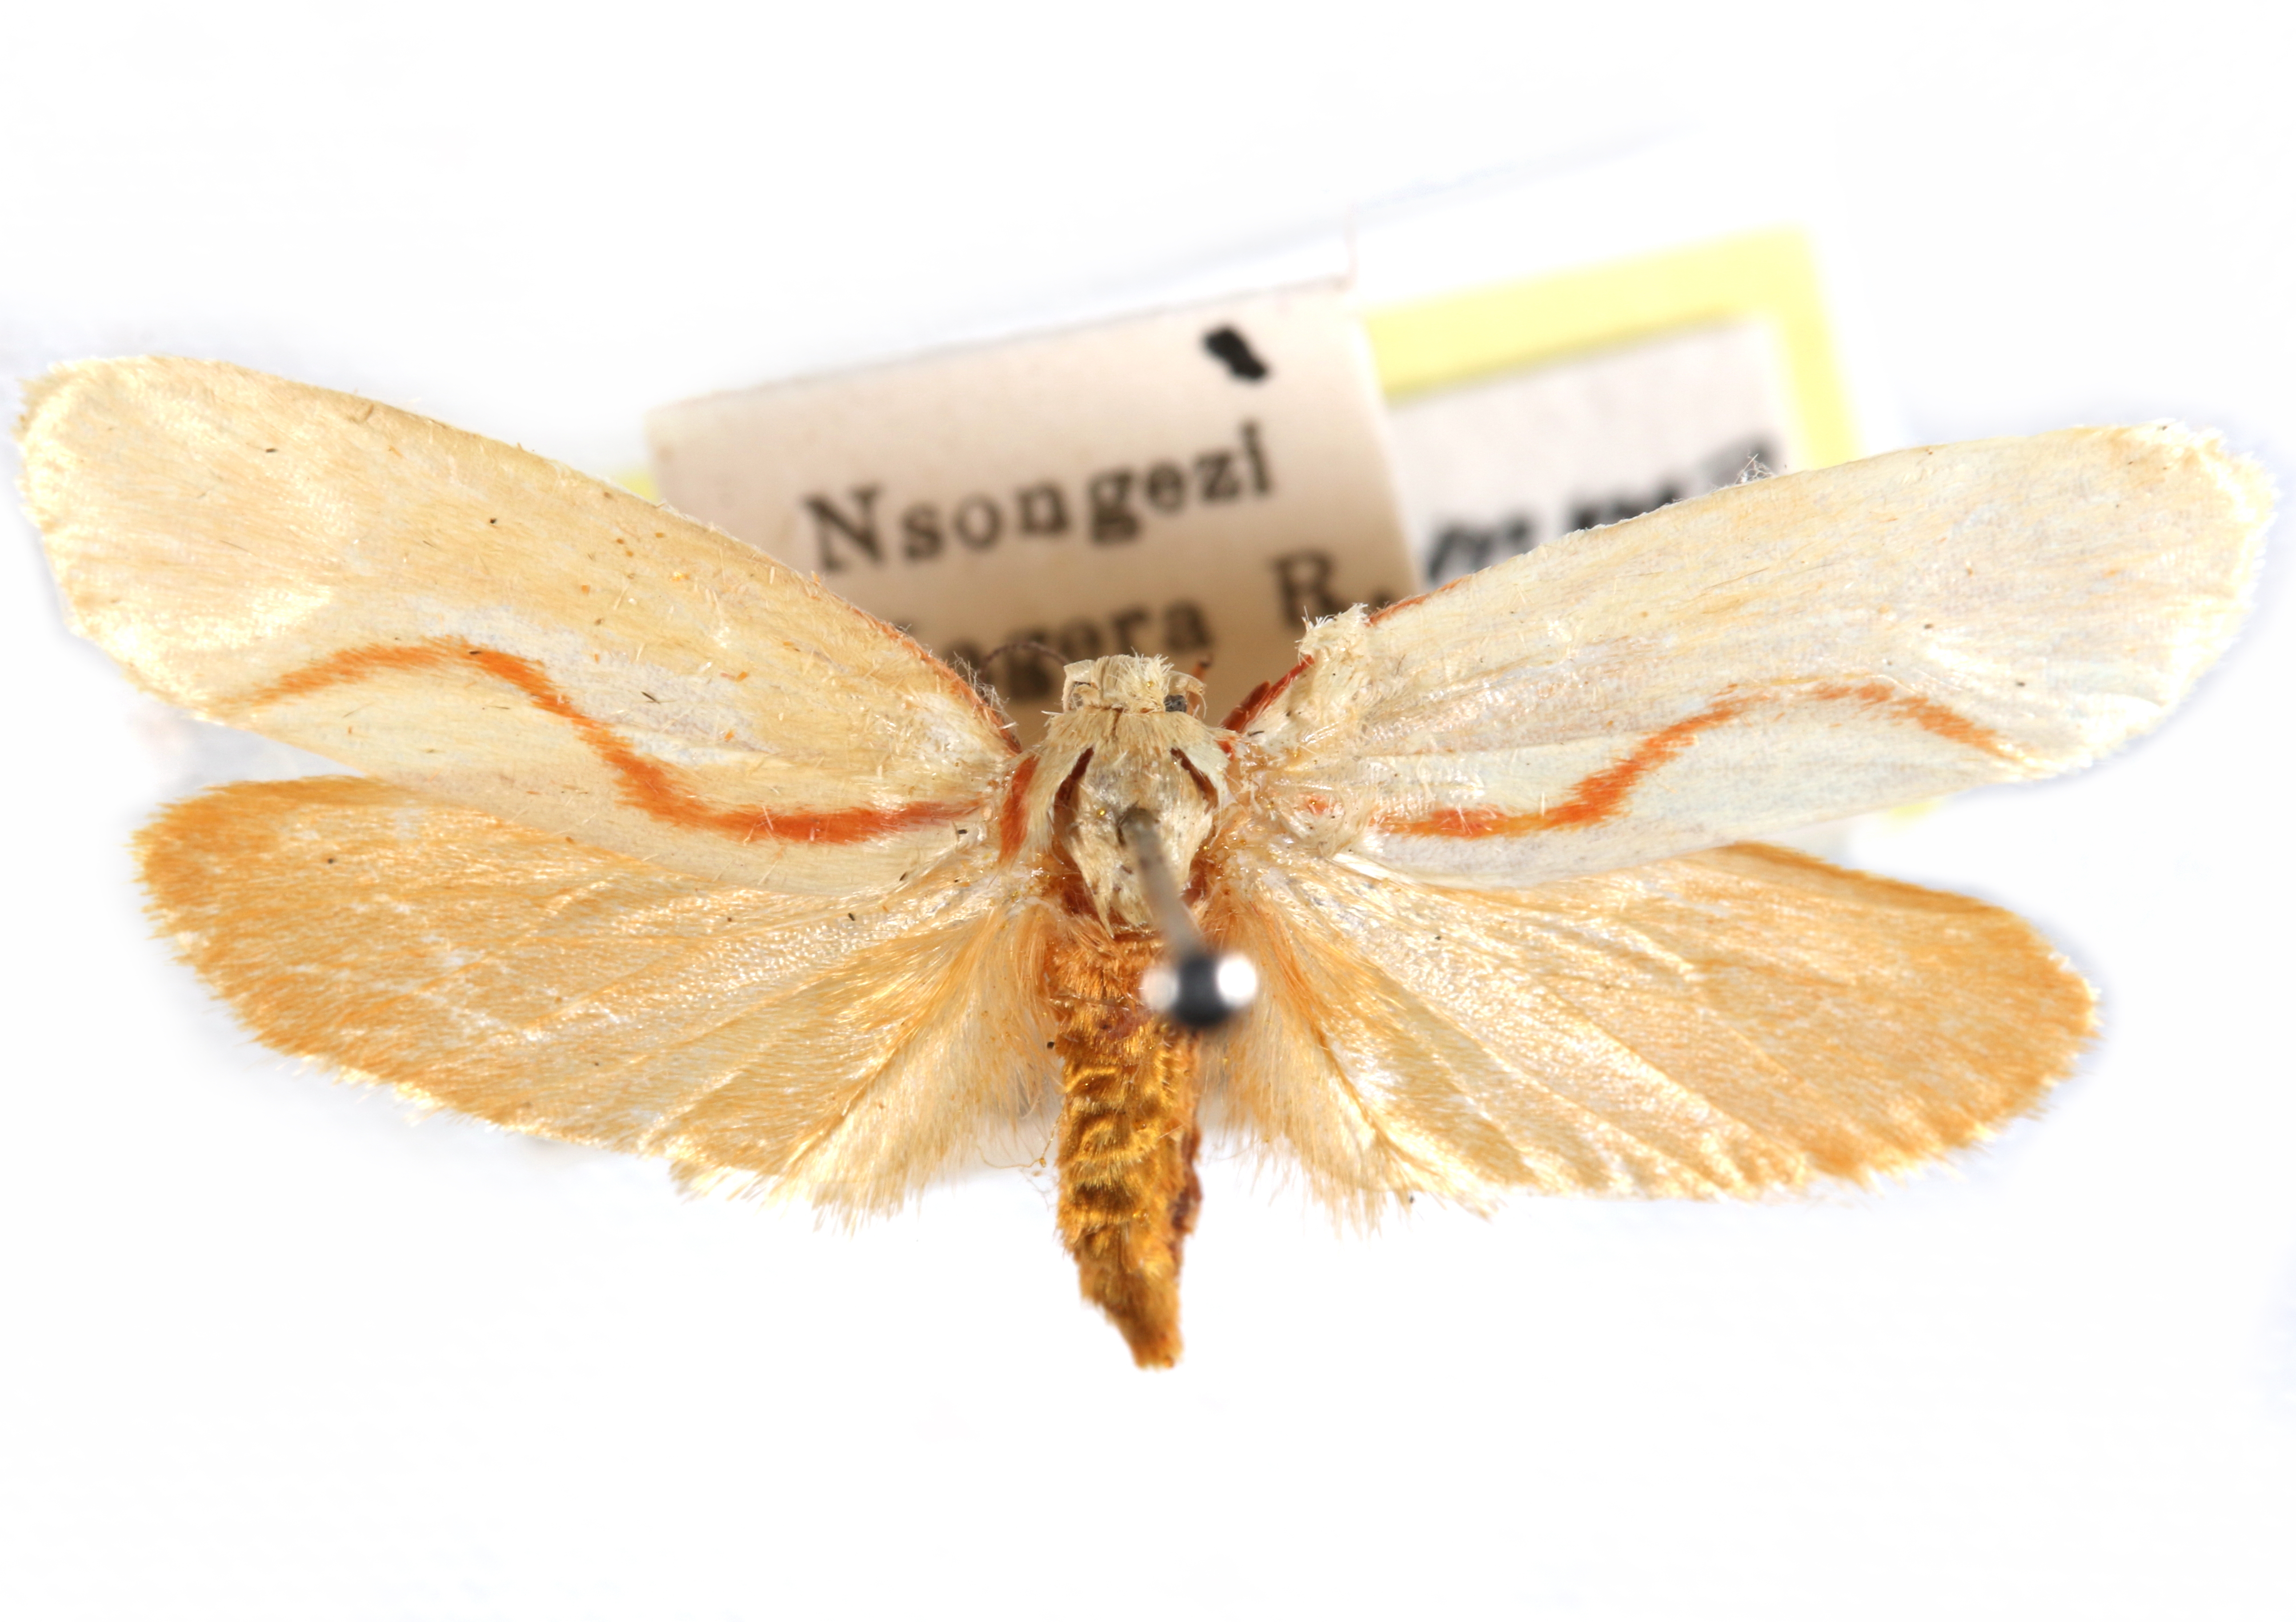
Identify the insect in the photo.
Gymnogramma pyrozancla
